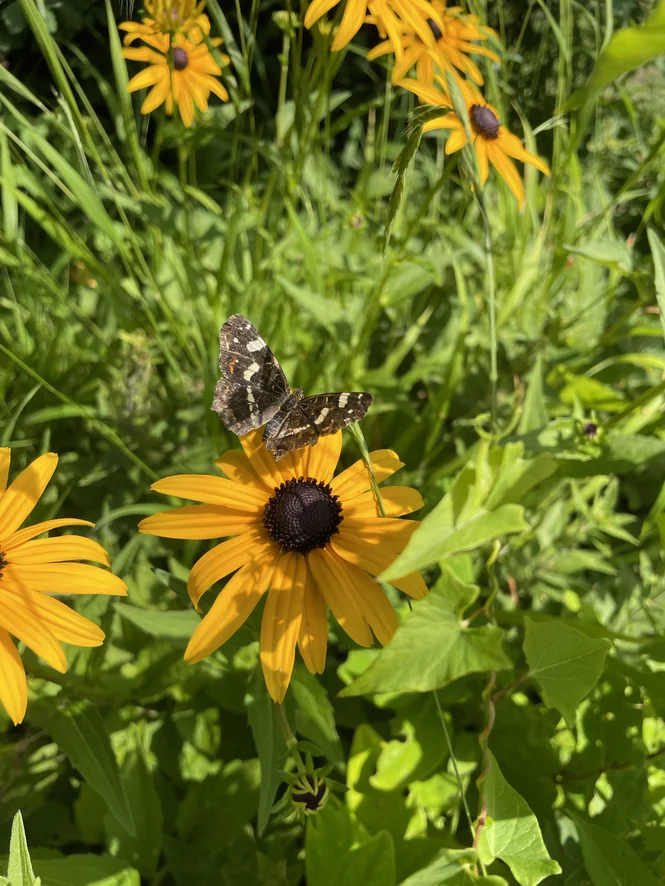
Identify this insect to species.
Araschnia levana
